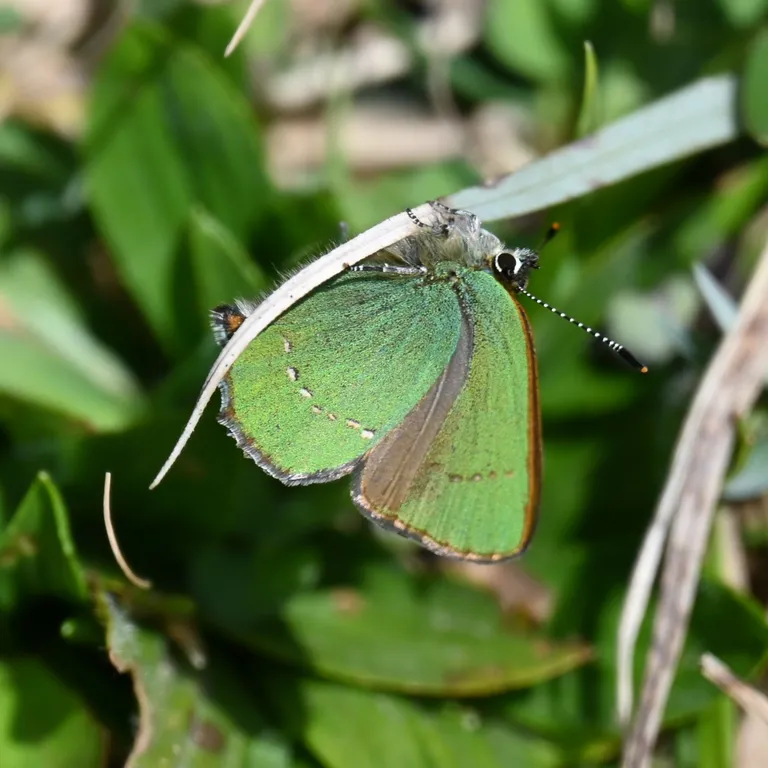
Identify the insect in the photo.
Callophrys rubi
